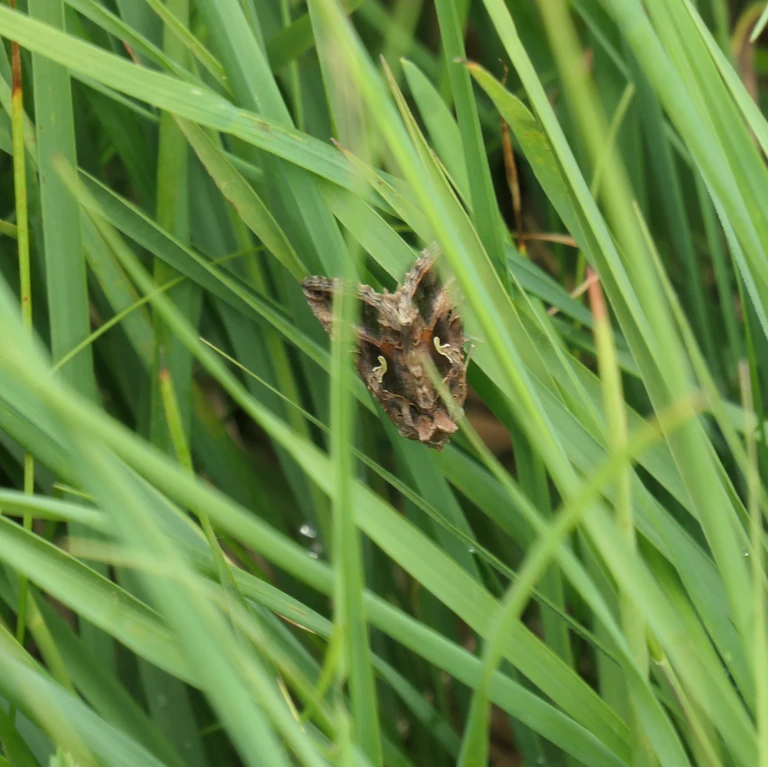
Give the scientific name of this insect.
Autographa gamma
